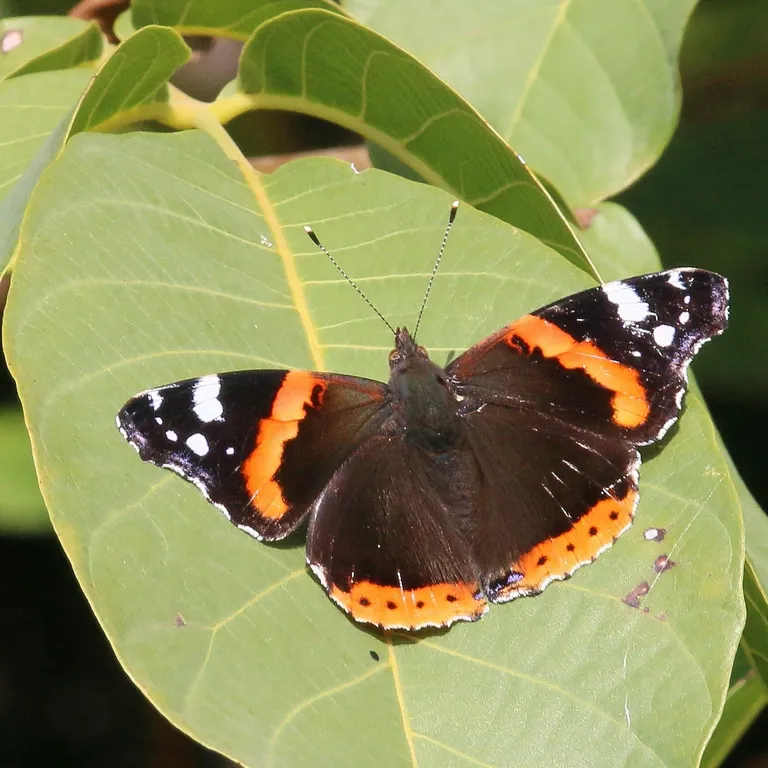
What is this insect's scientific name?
Vanessa atalanta
